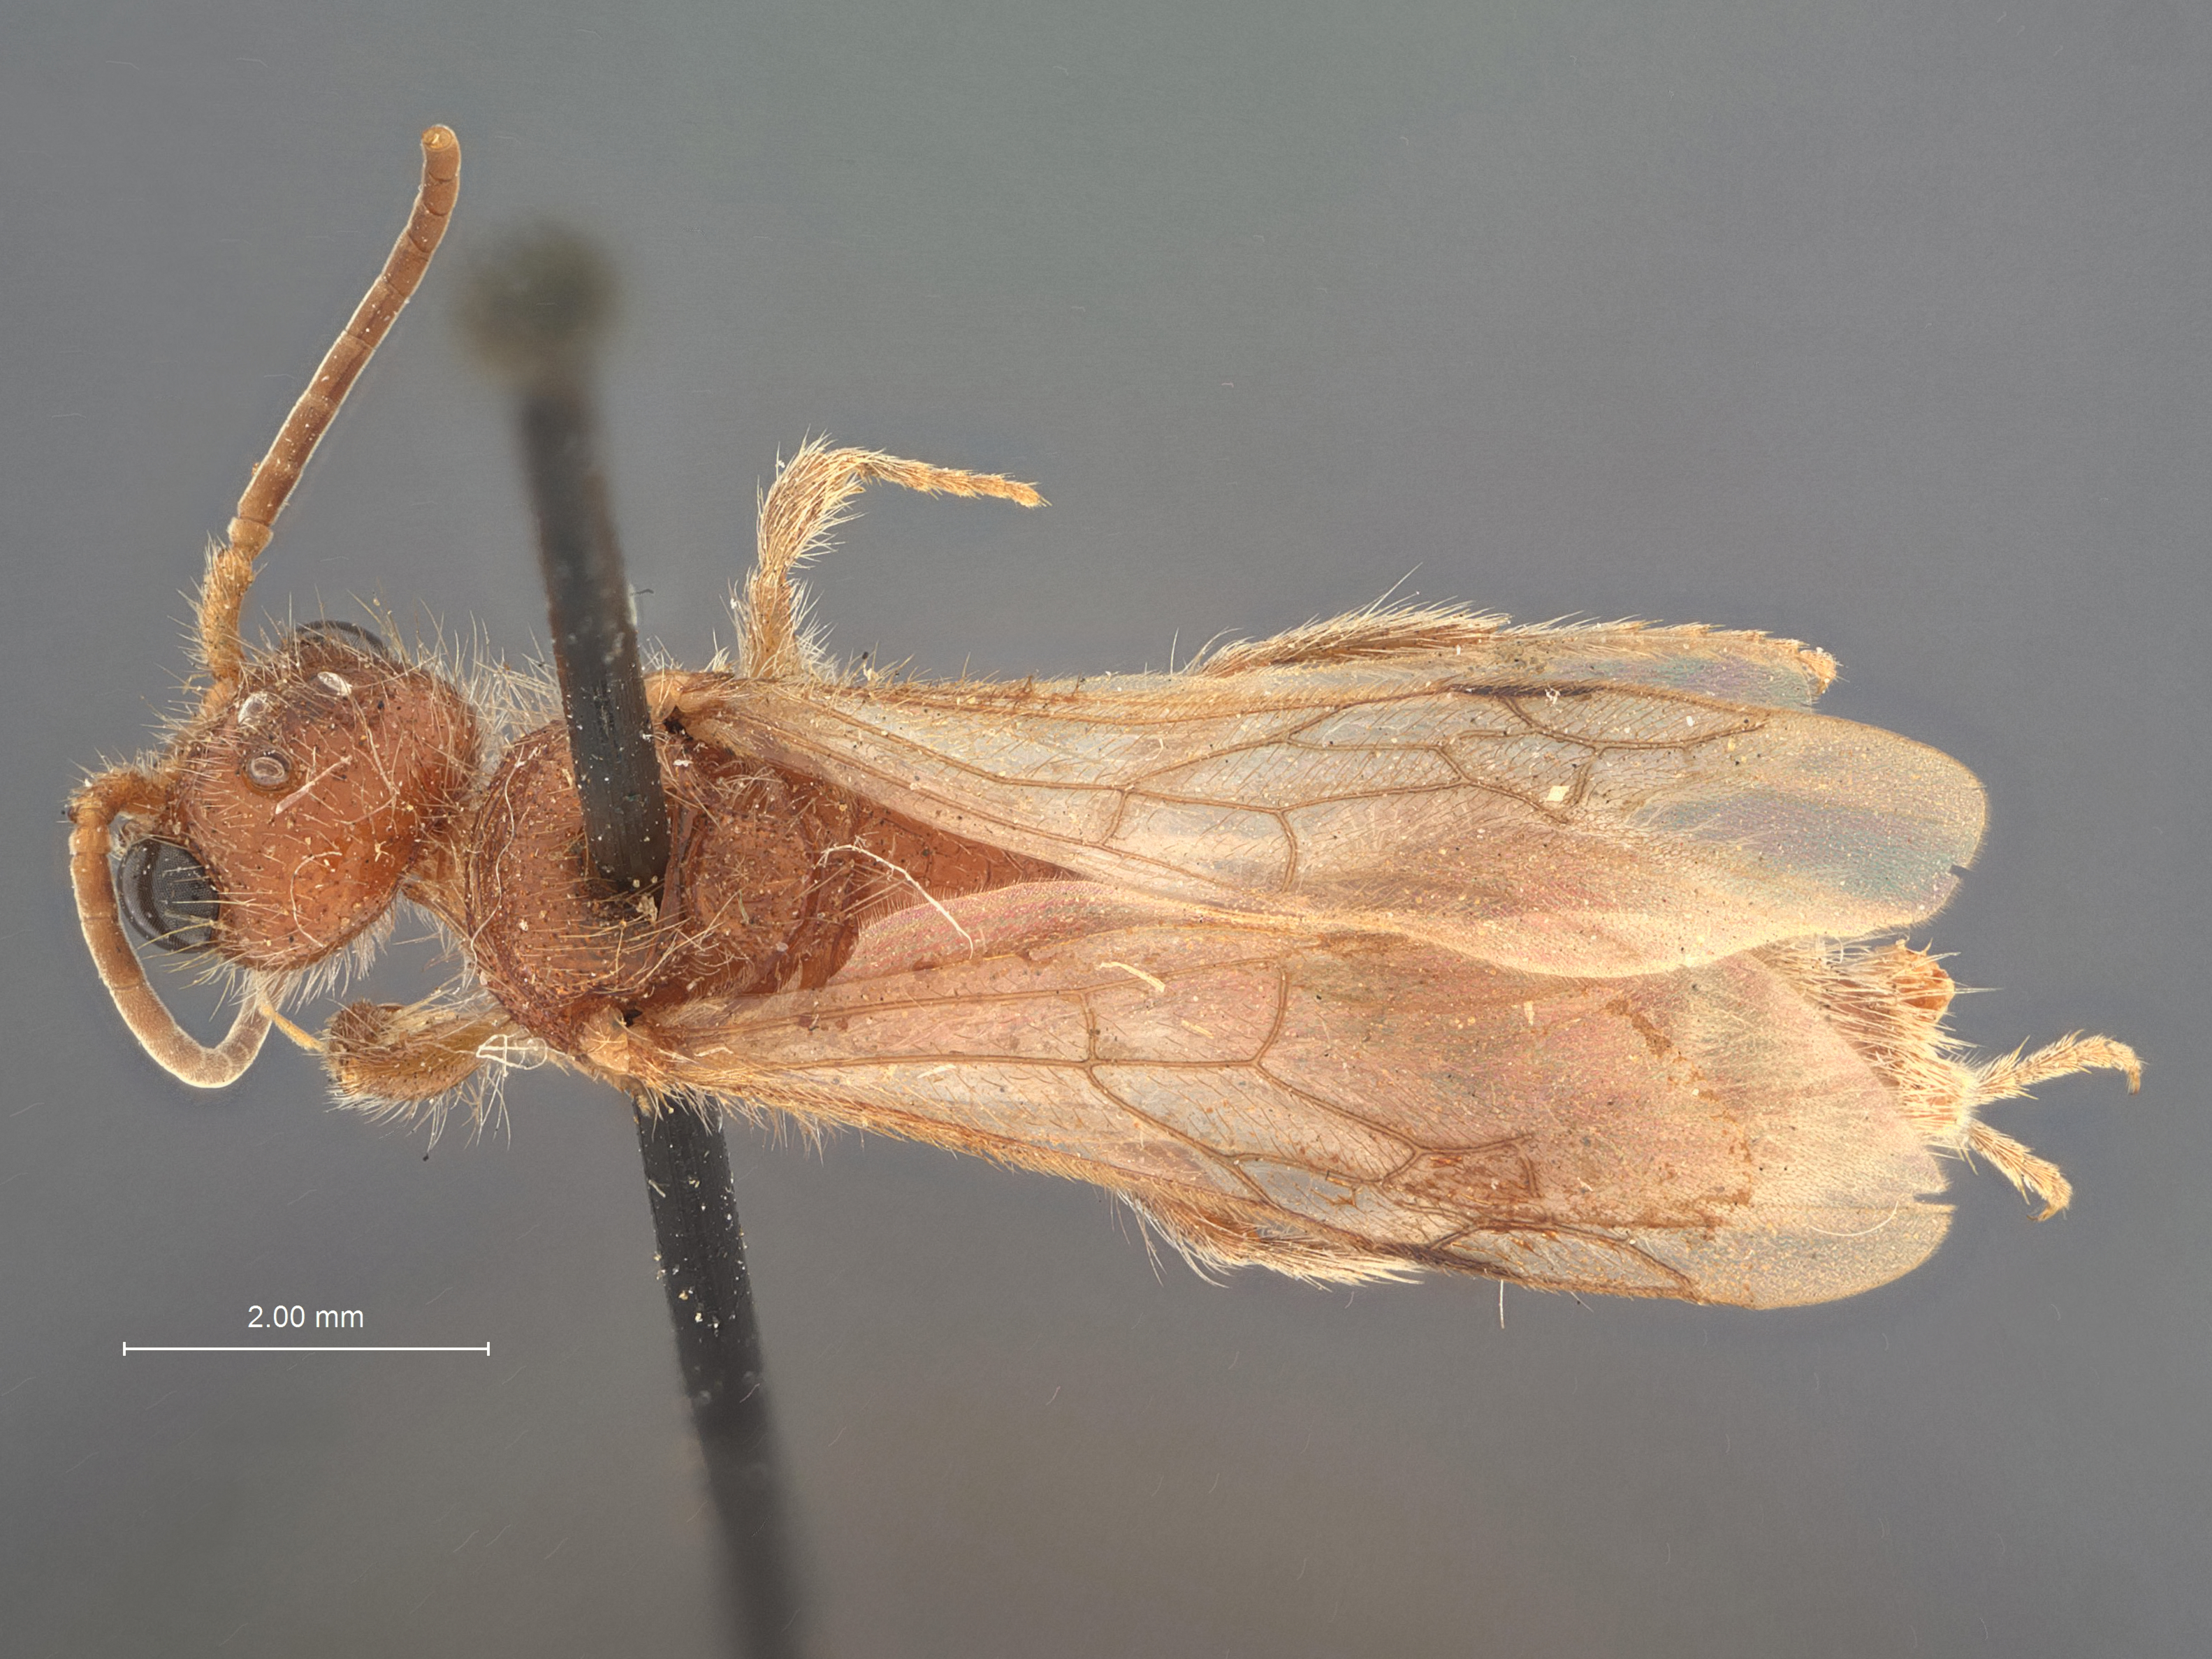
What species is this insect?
Odontophotopsis edentatus
